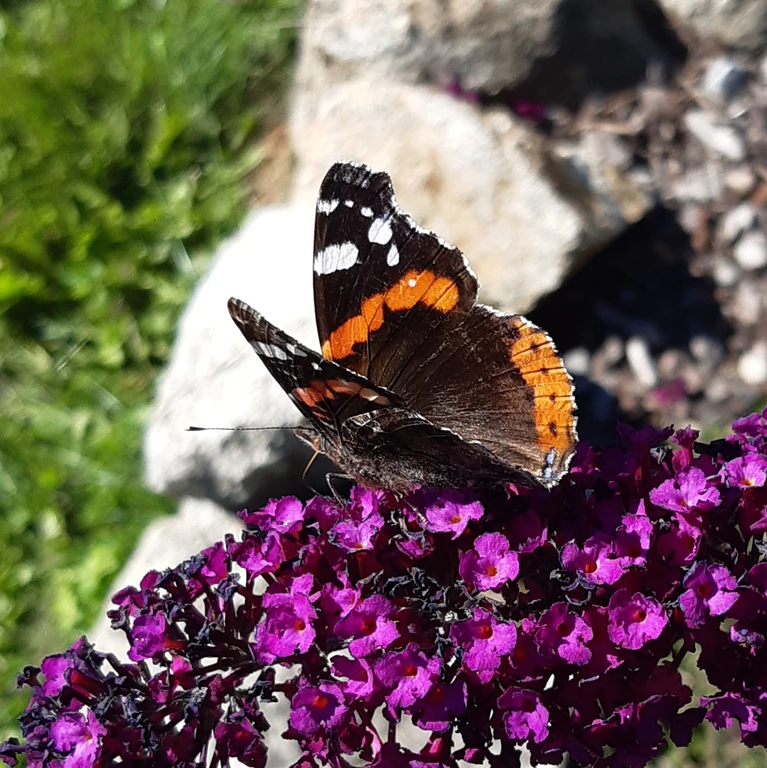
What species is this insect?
Vanessa atalanta
